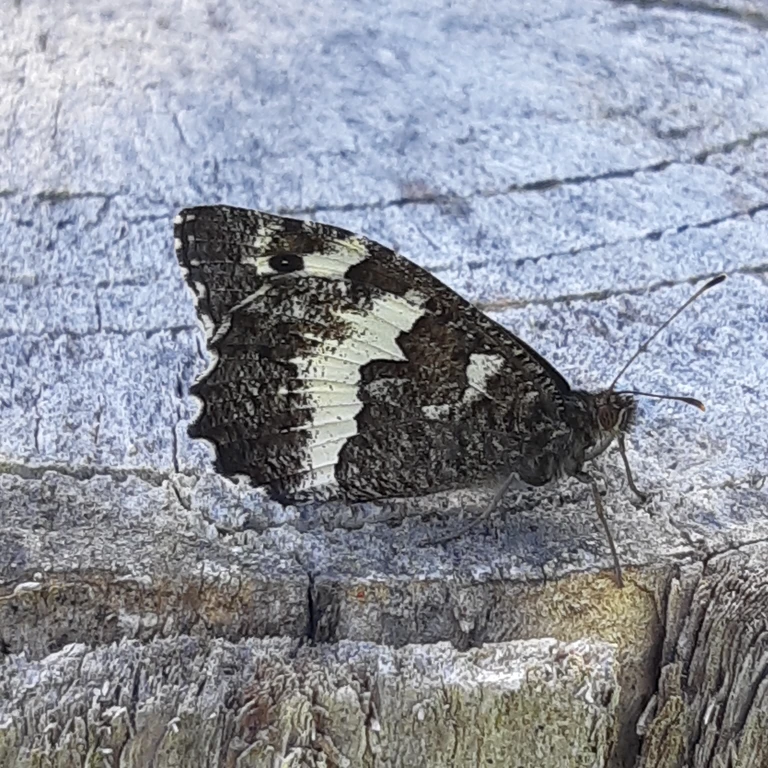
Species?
Brintesia circe
